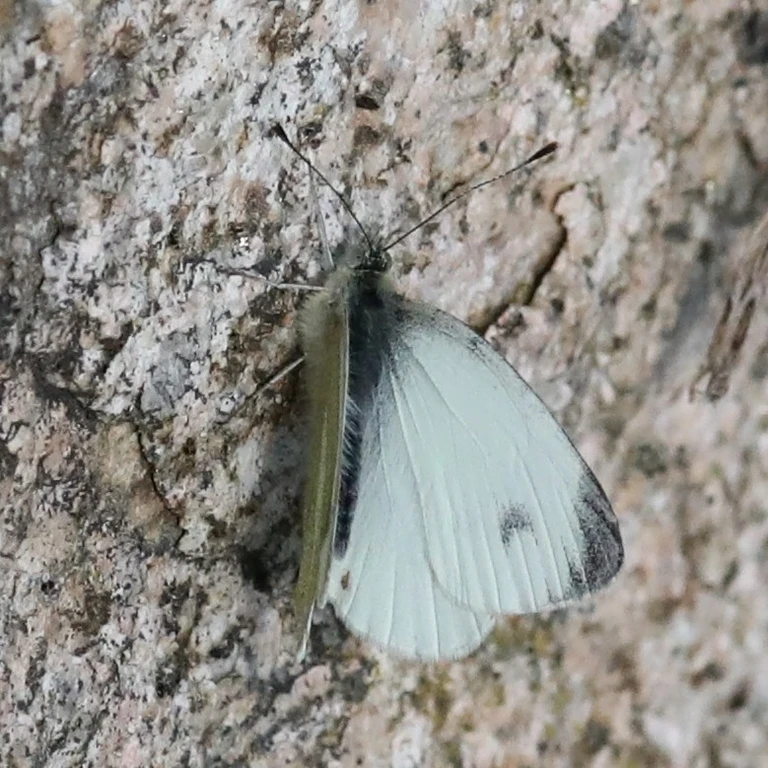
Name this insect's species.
Pieris mannii
